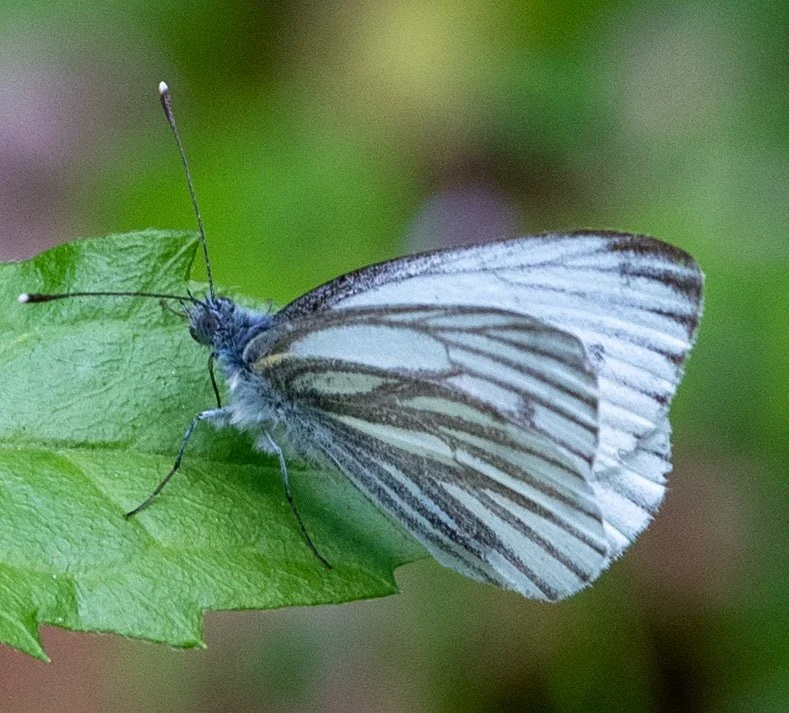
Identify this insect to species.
Pieris napi
